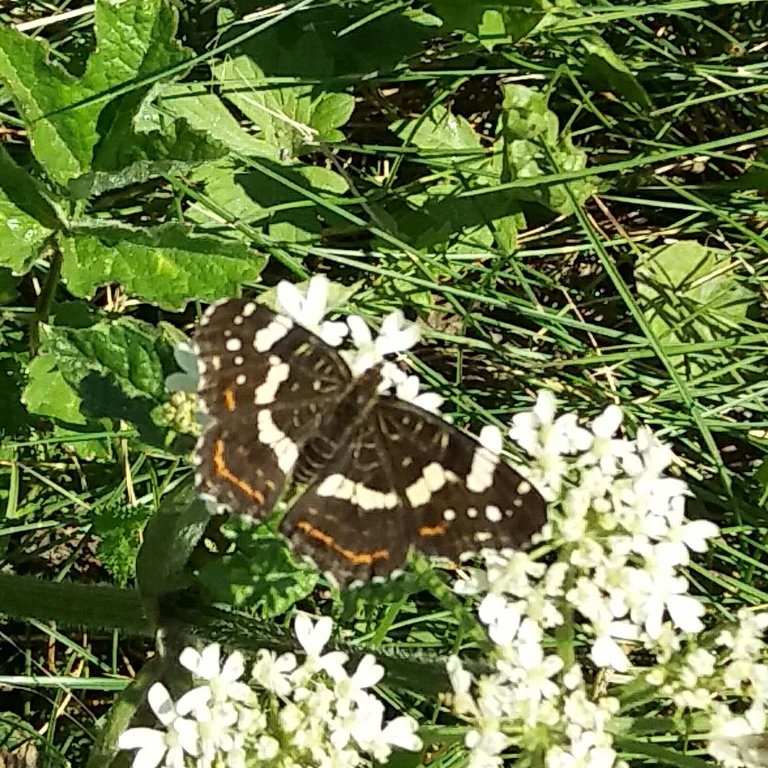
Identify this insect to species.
Araschnia levana
